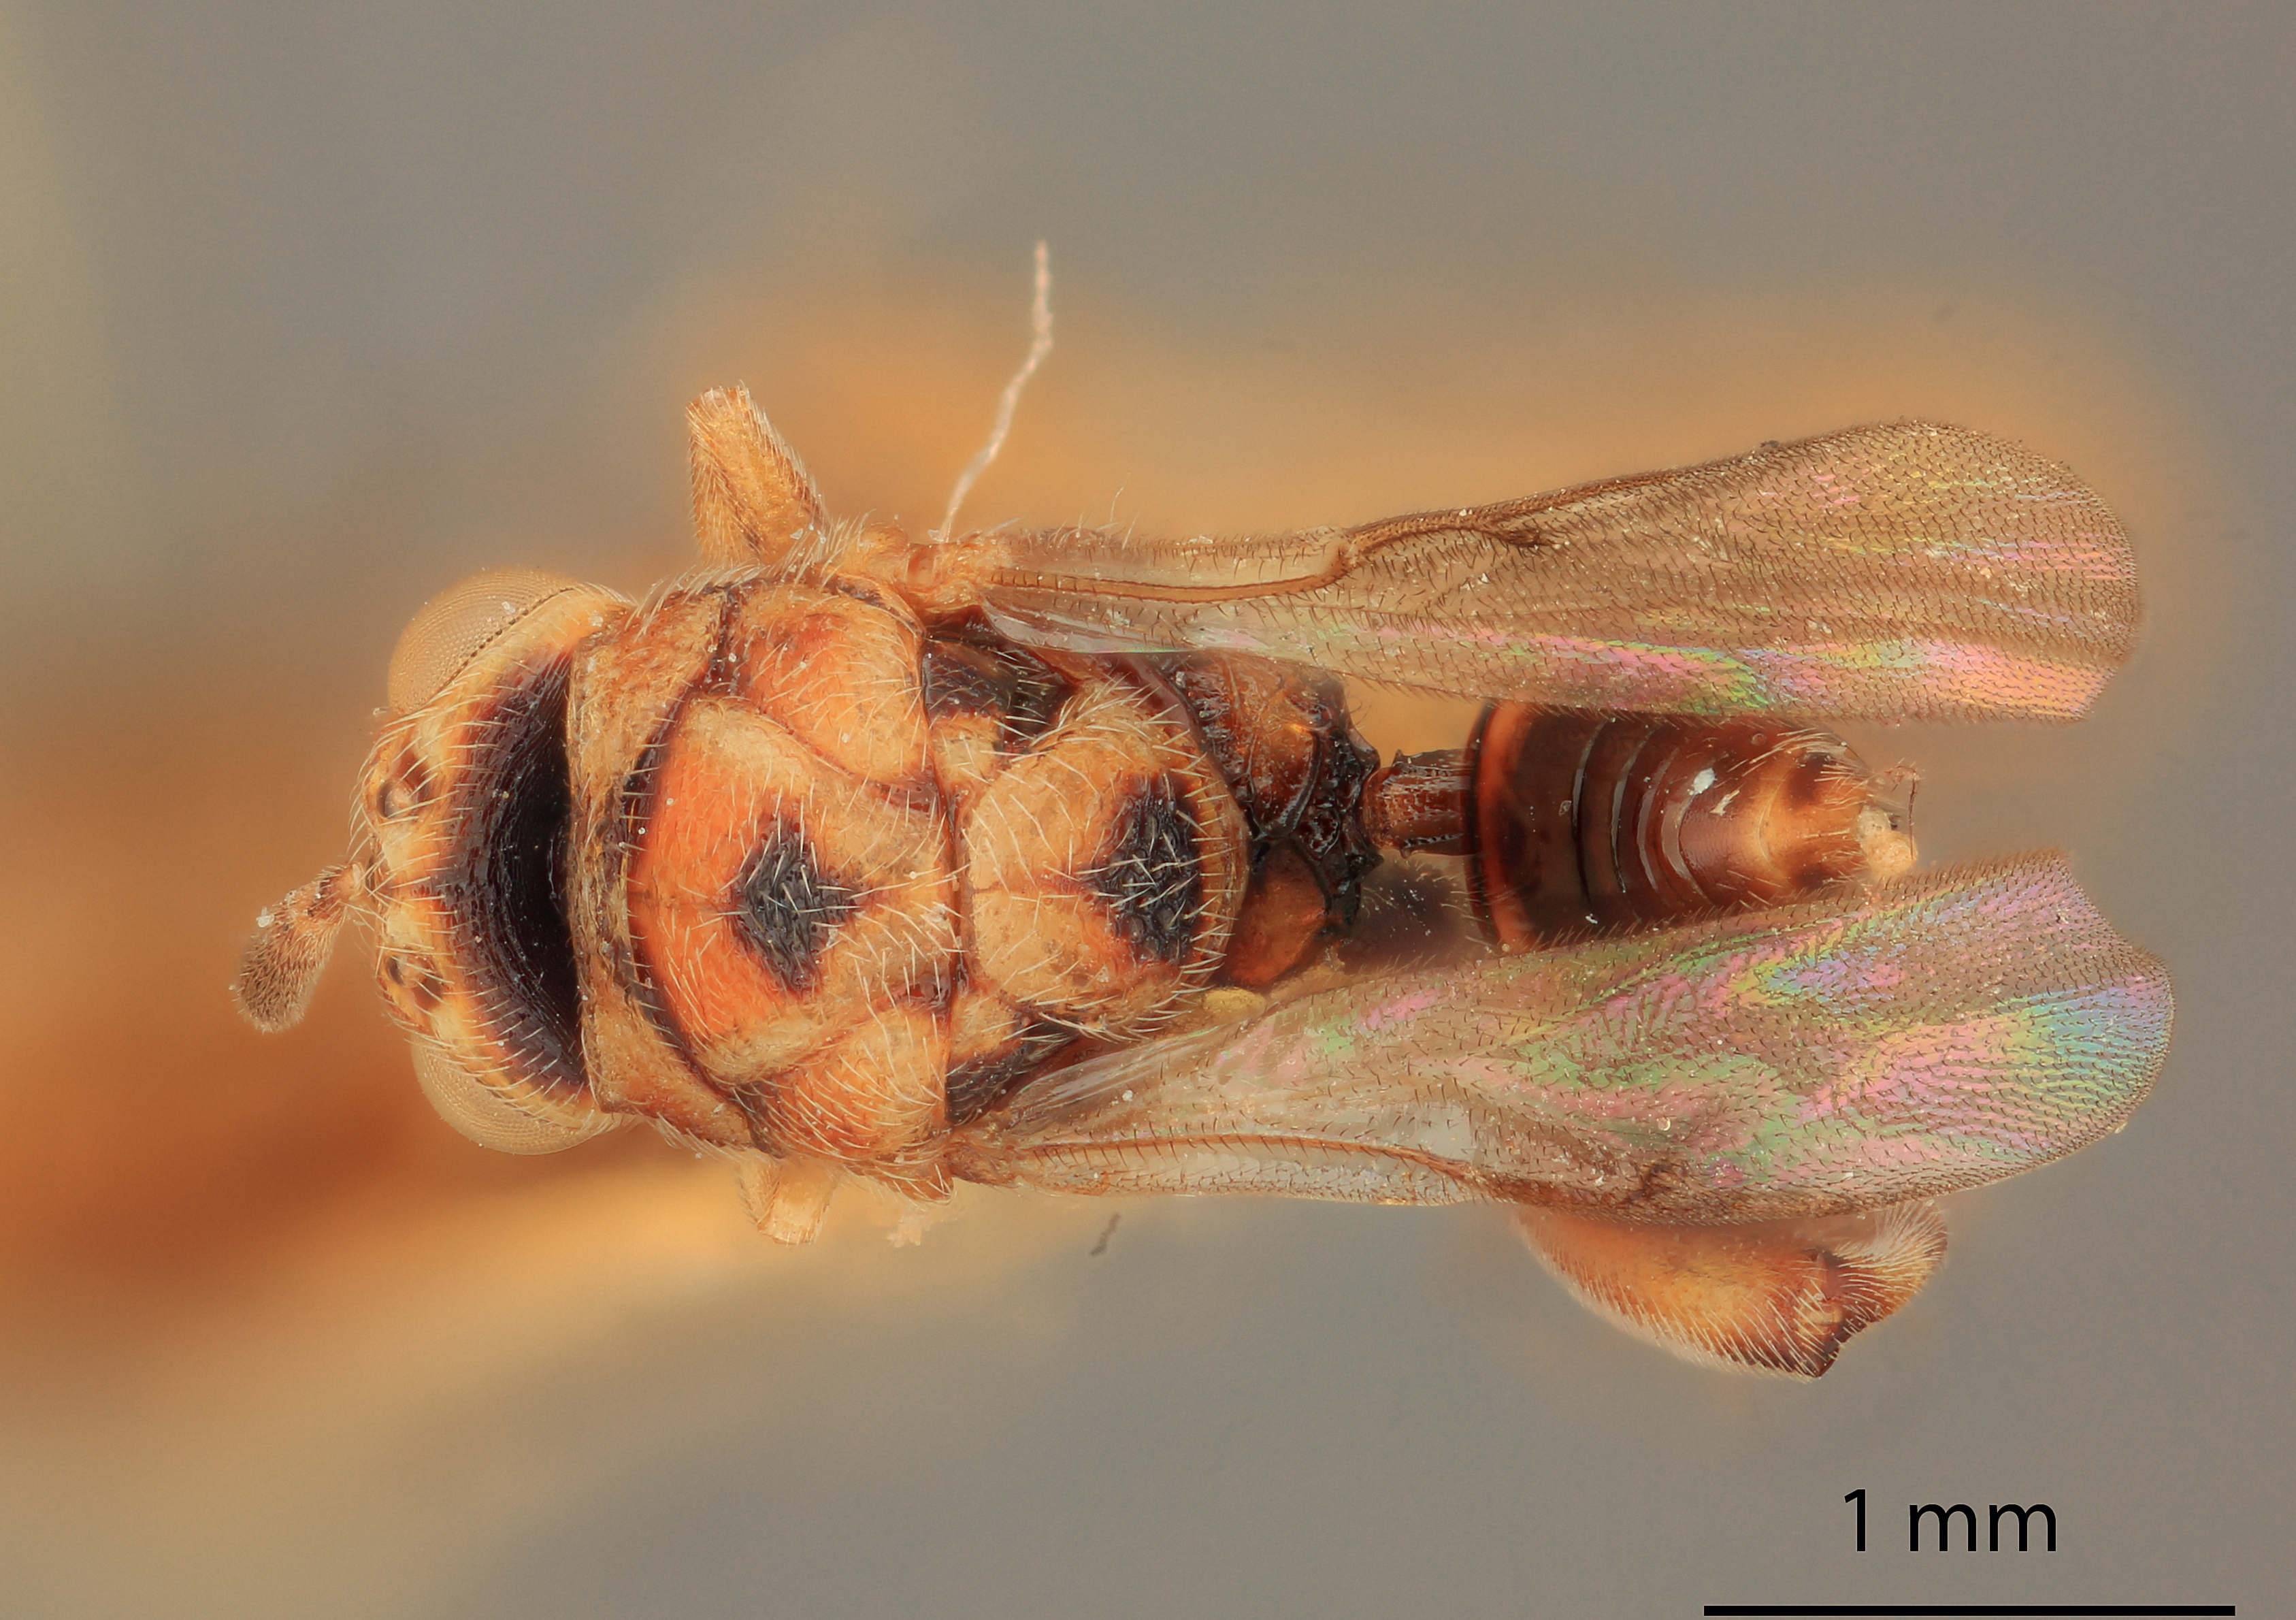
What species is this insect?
Spilochalcis apaiis
